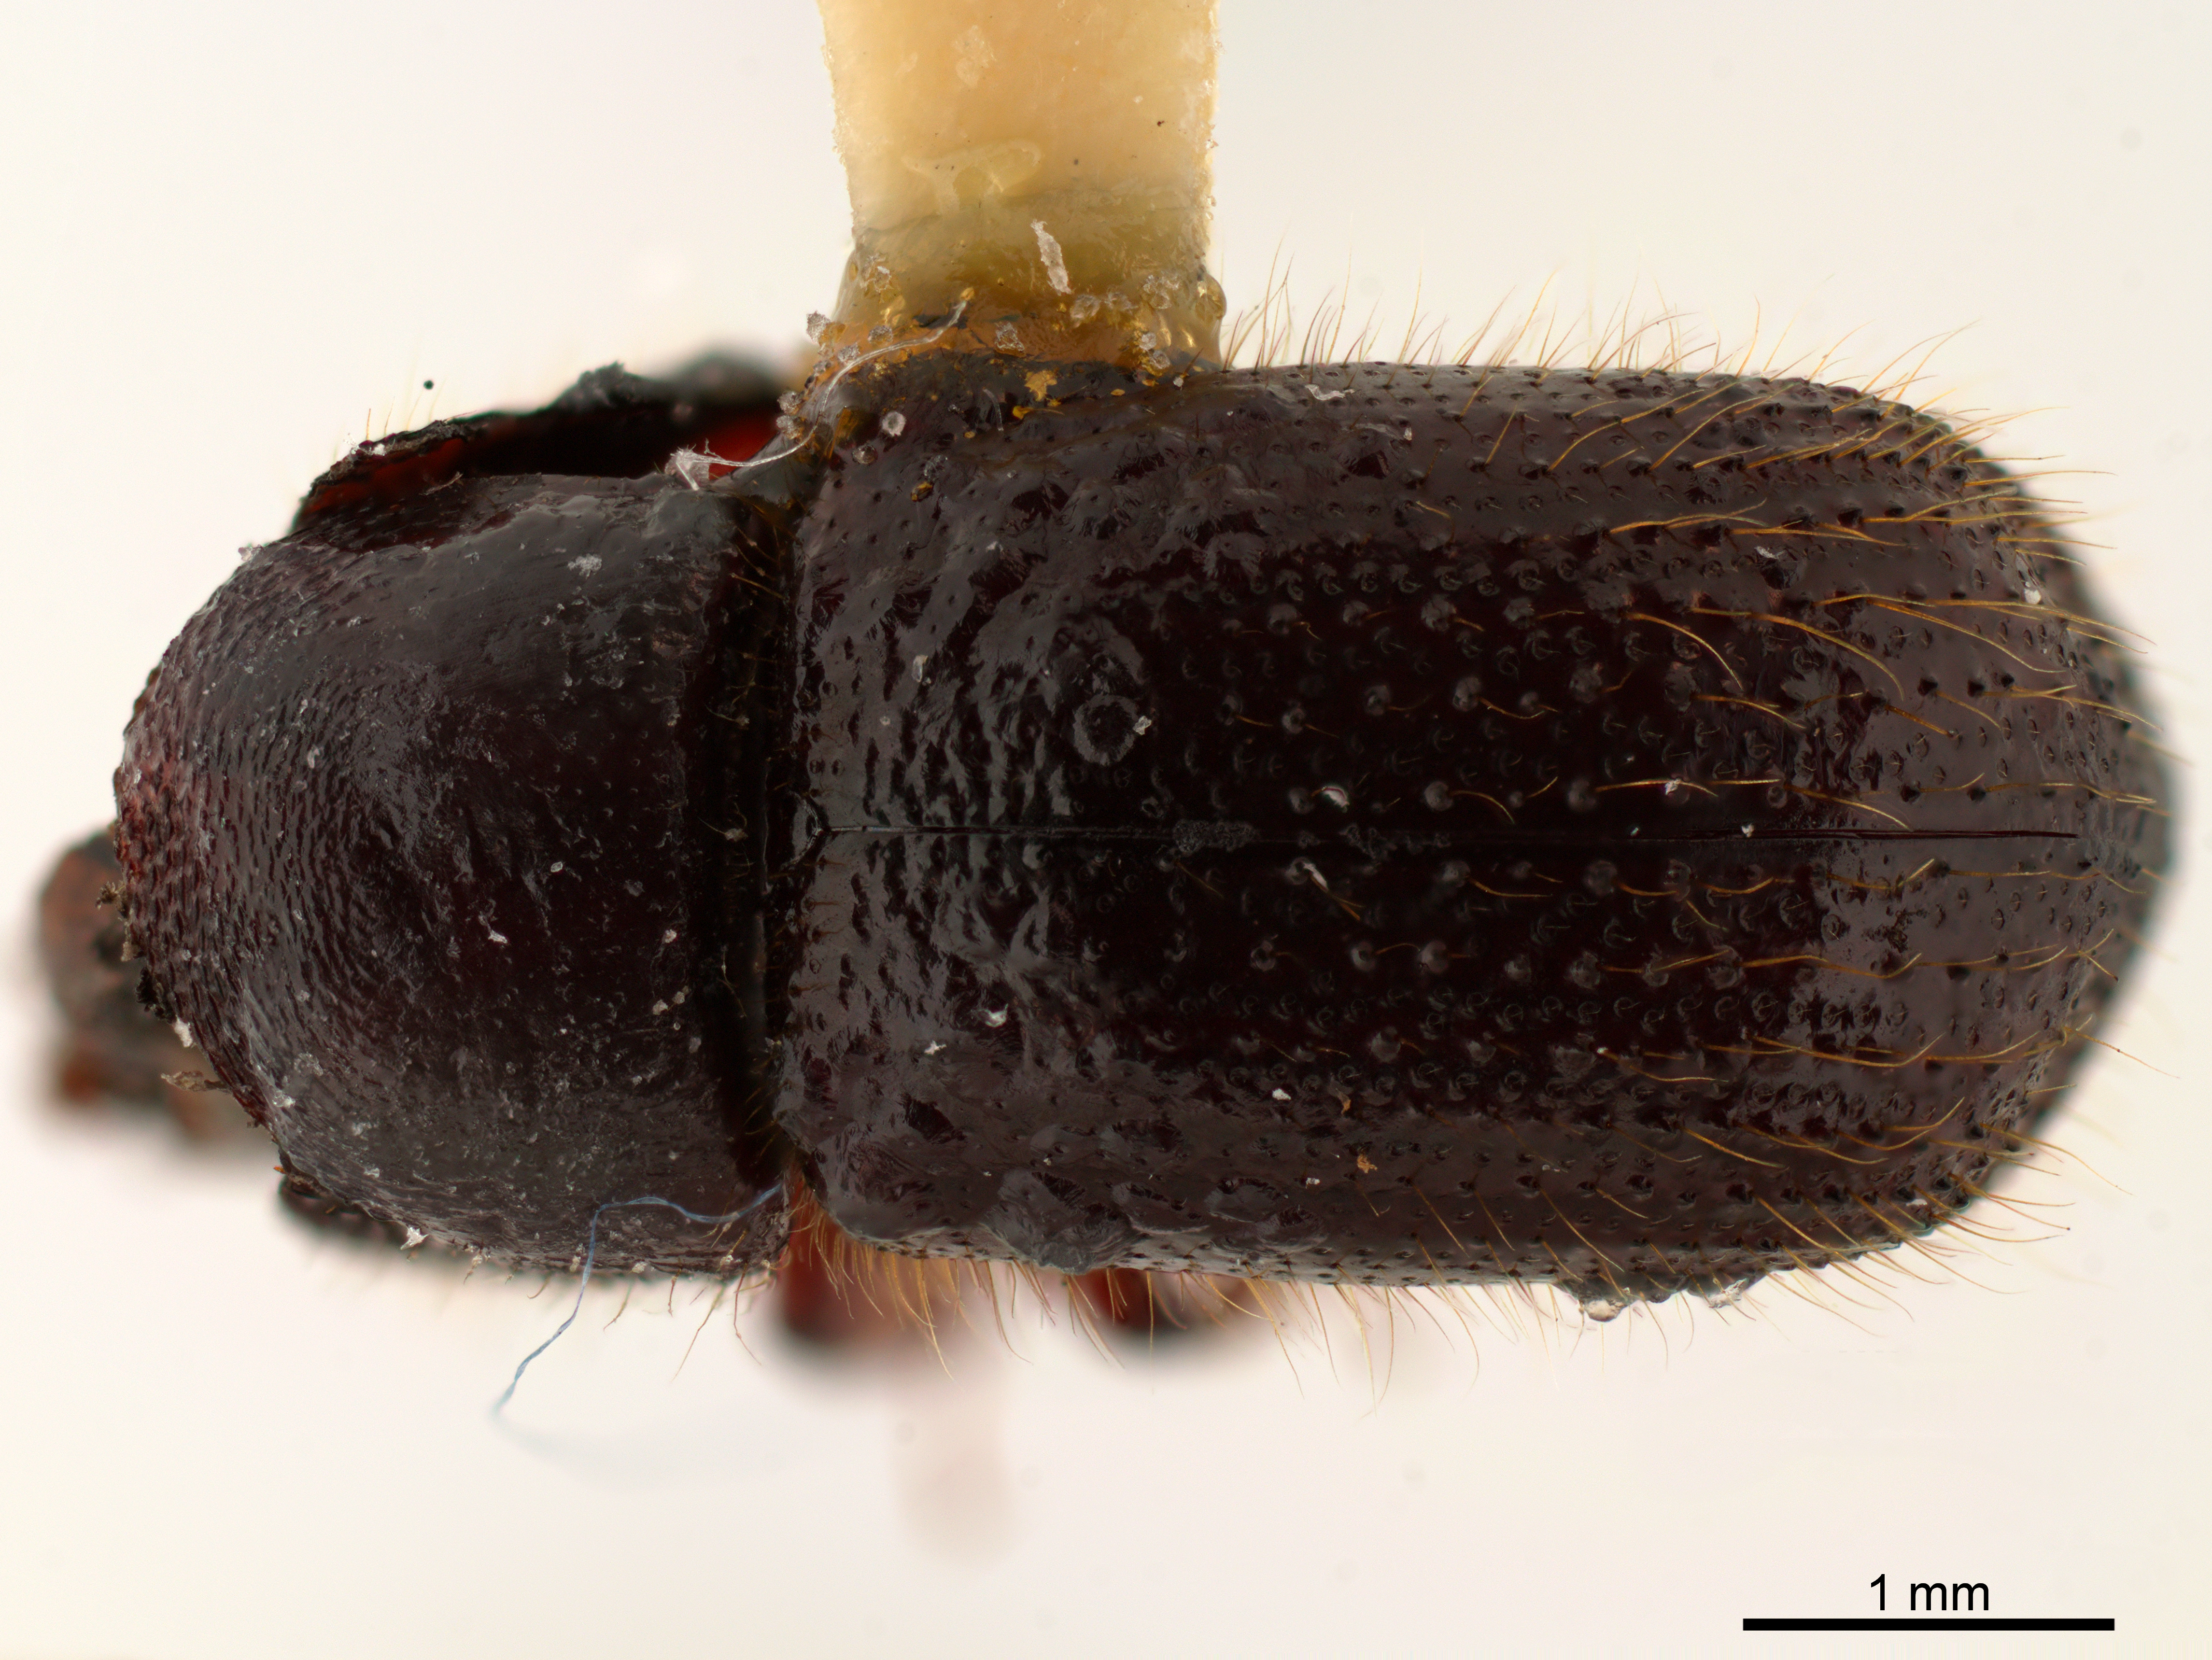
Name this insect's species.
Fortiborus pilifer
